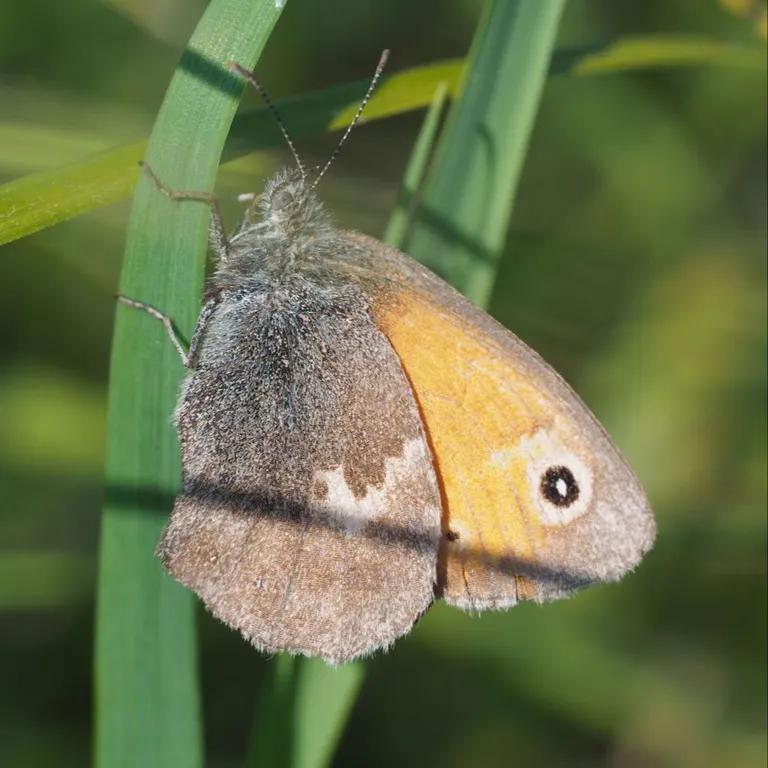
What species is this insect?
Coenonympha pamphilus
